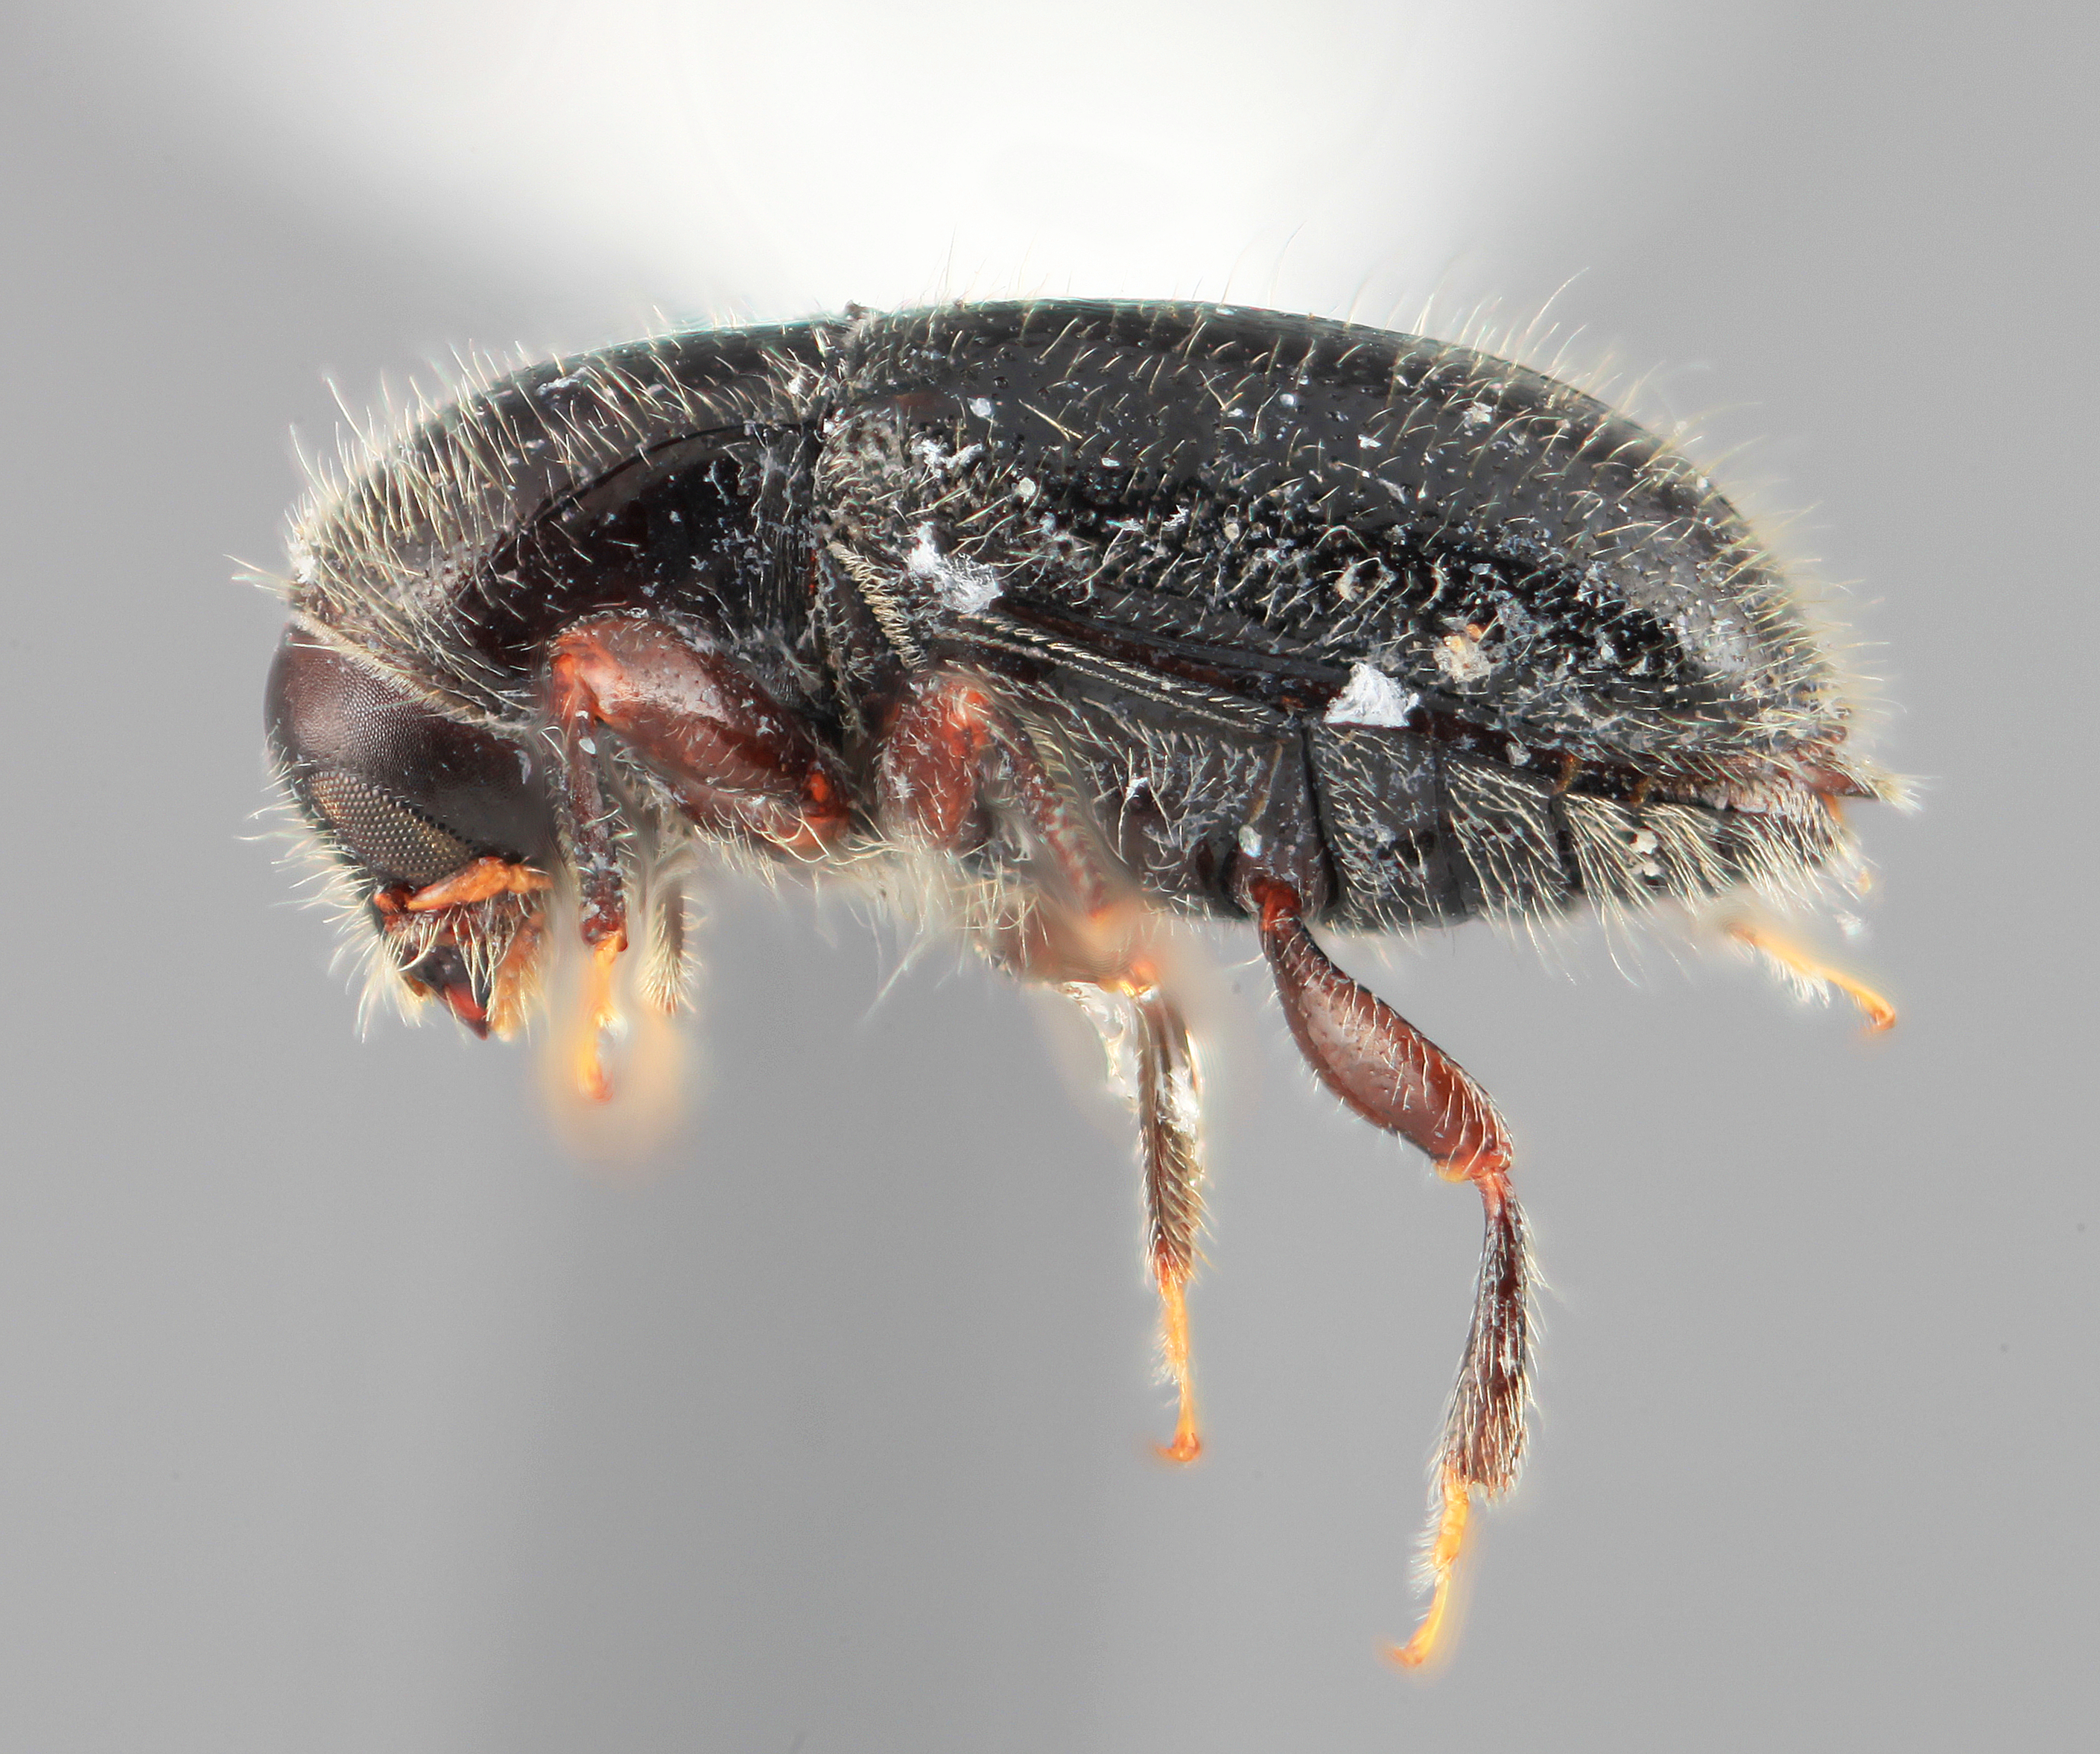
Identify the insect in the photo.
Scolytodes constrictus
